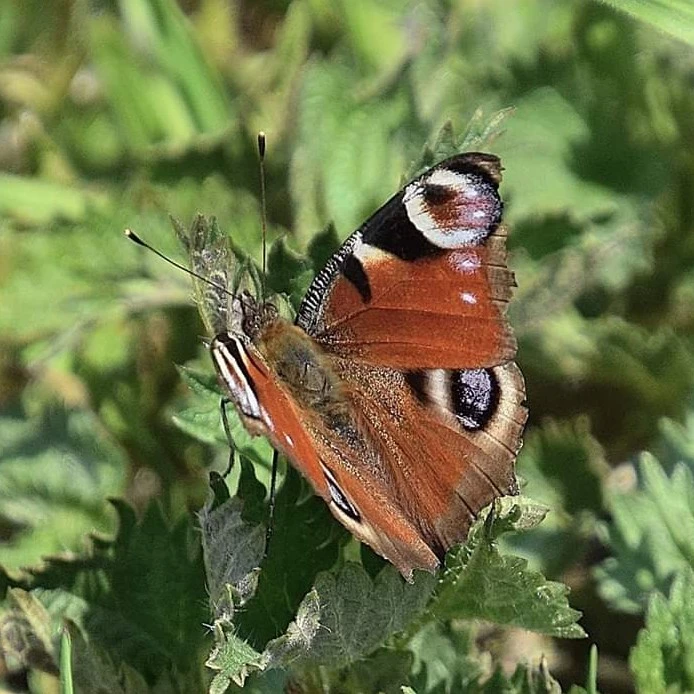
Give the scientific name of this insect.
Aglais io
